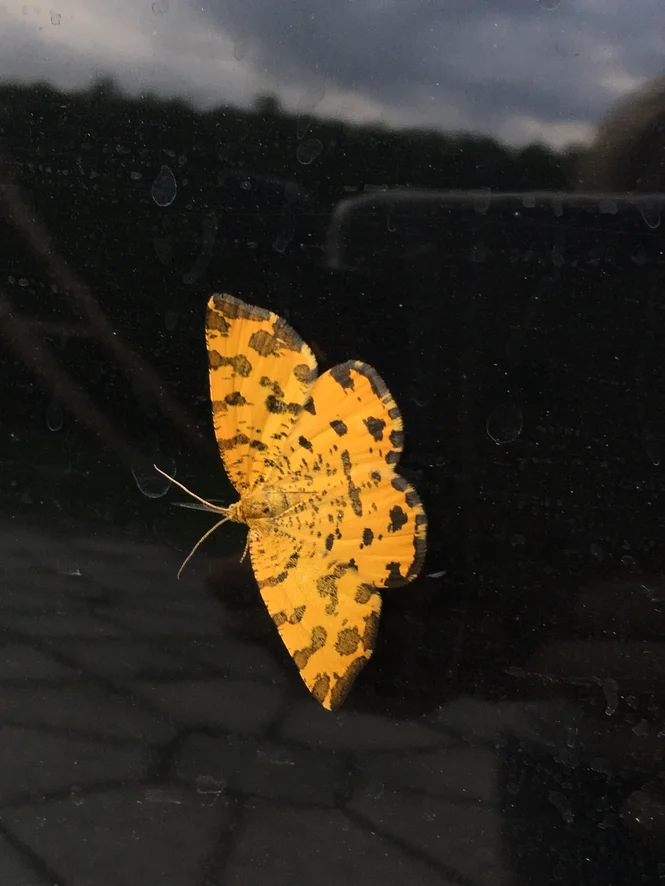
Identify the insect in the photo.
Pseudopanthera macularia
